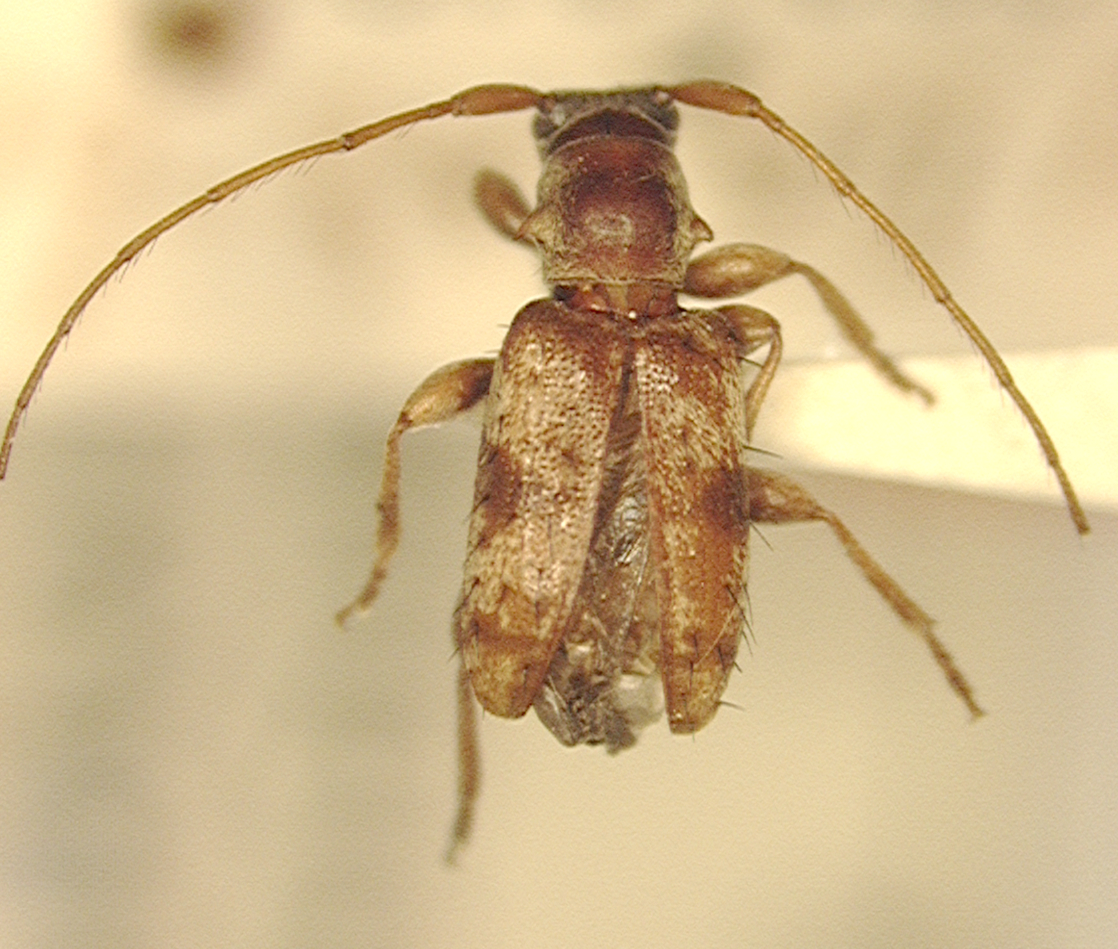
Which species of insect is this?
Controderus setosus (also Trichocontoderes setosus)
